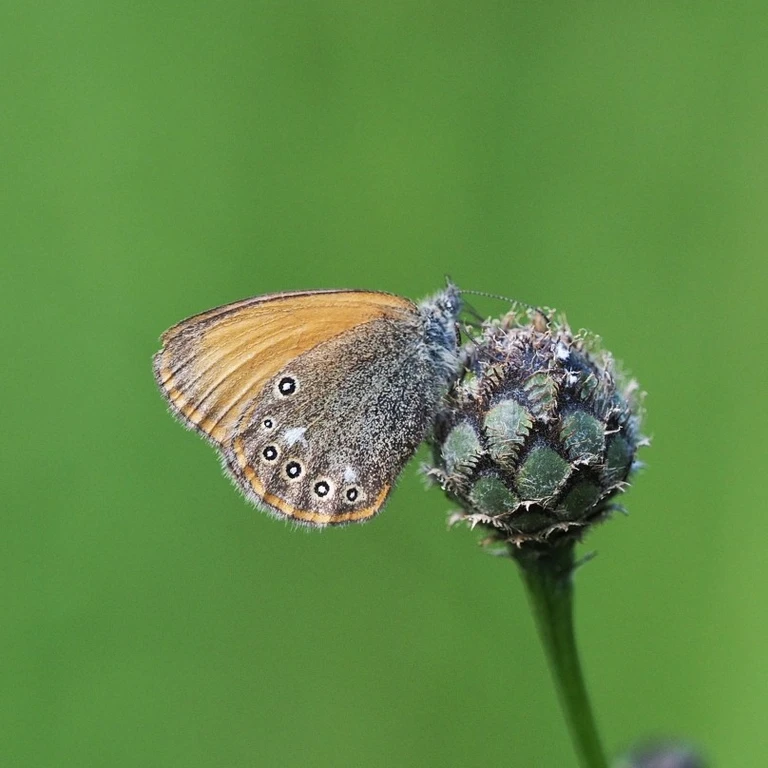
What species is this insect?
Coenonympha glycerion (also Coenonympha iphis)
